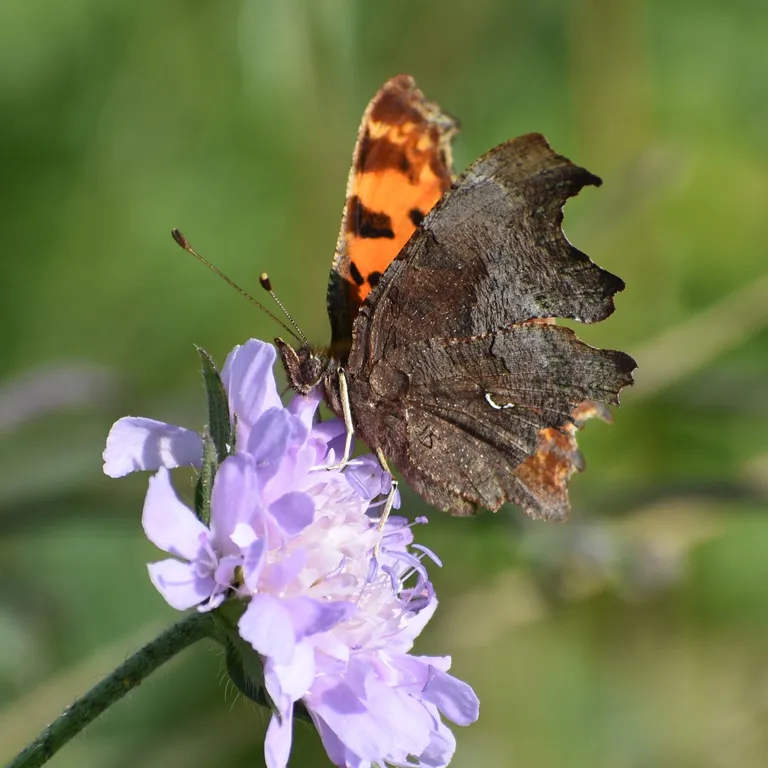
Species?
Polygonia c-album
